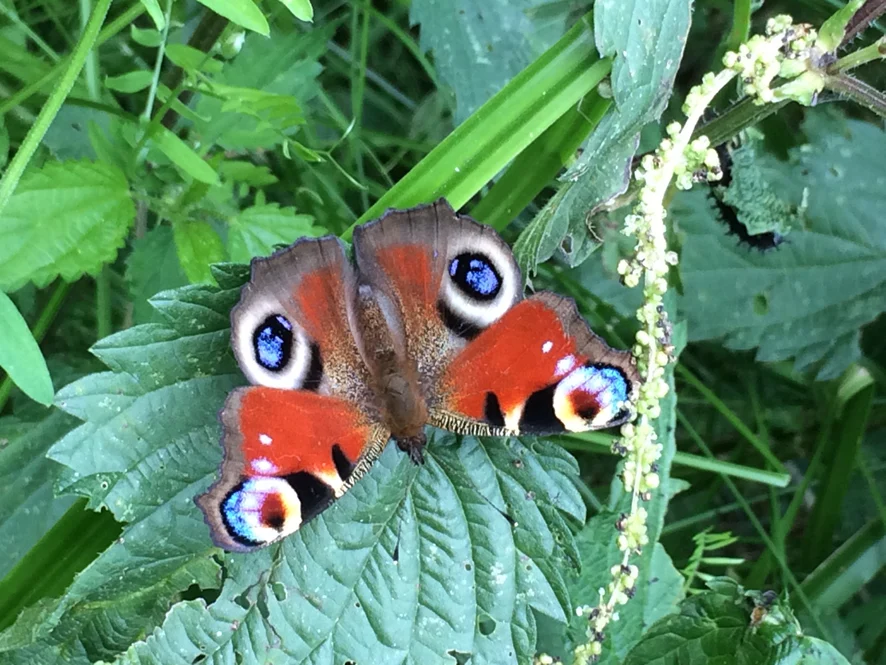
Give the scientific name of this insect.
Aglais io
